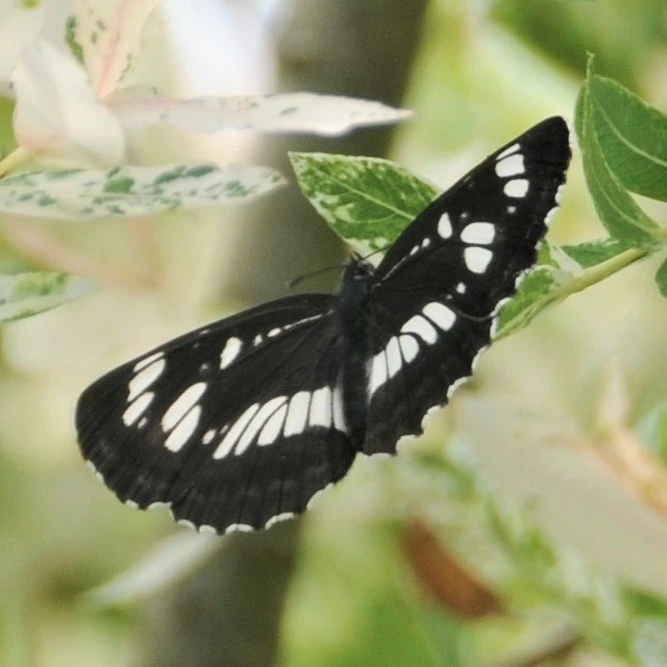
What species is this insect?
Neptis rivularis
